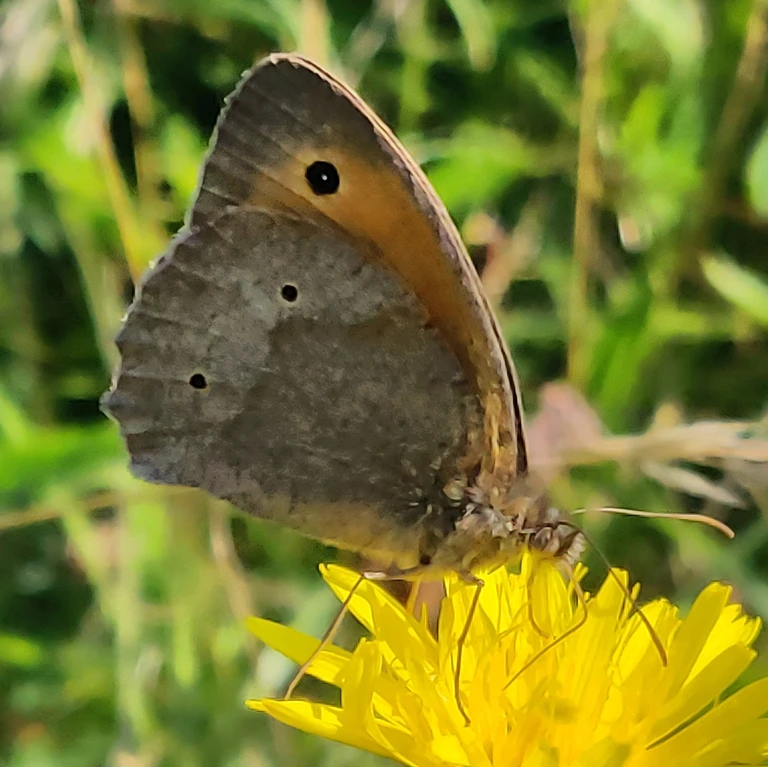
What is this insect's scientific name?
Maniola jurtina
